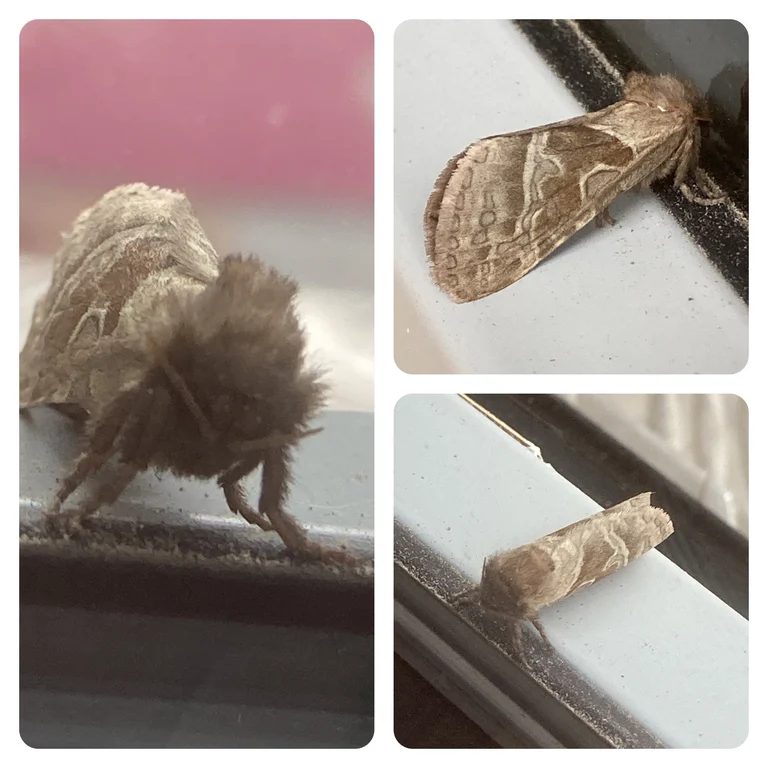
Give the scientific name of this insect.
Triodia sylvina
